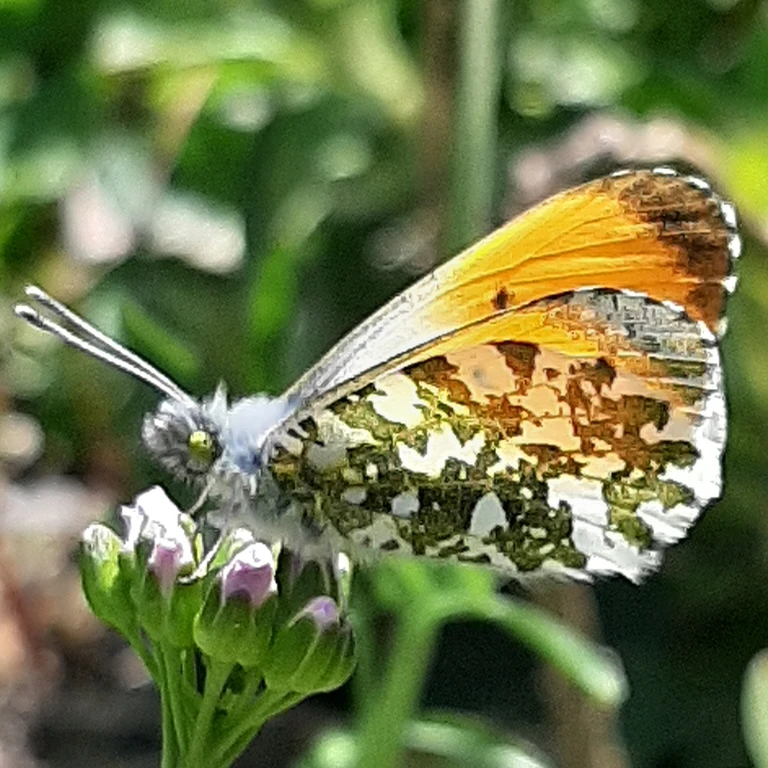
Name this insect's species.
Anthocharis cardamines
